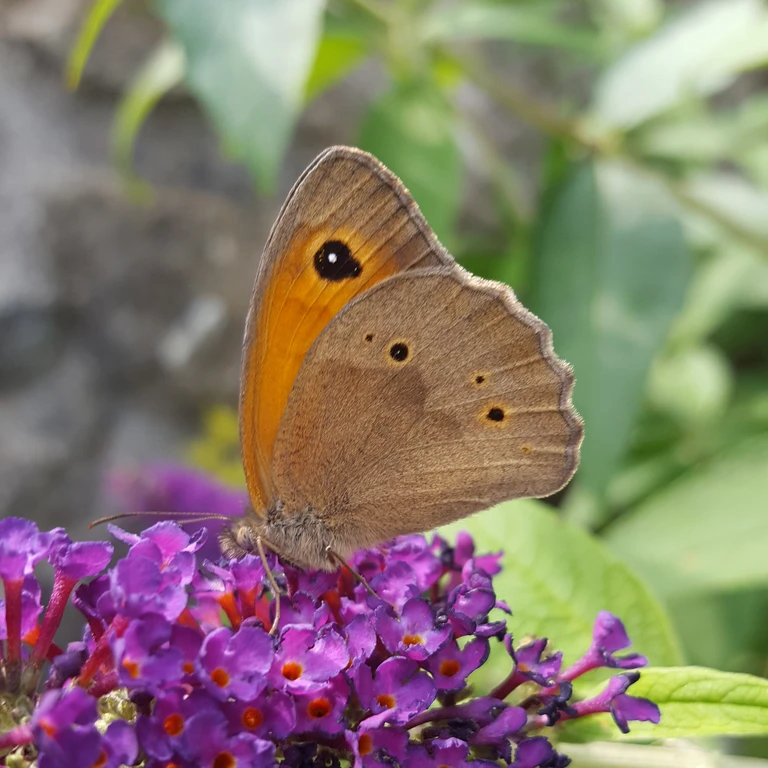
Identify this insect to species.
Maniola jurtina
